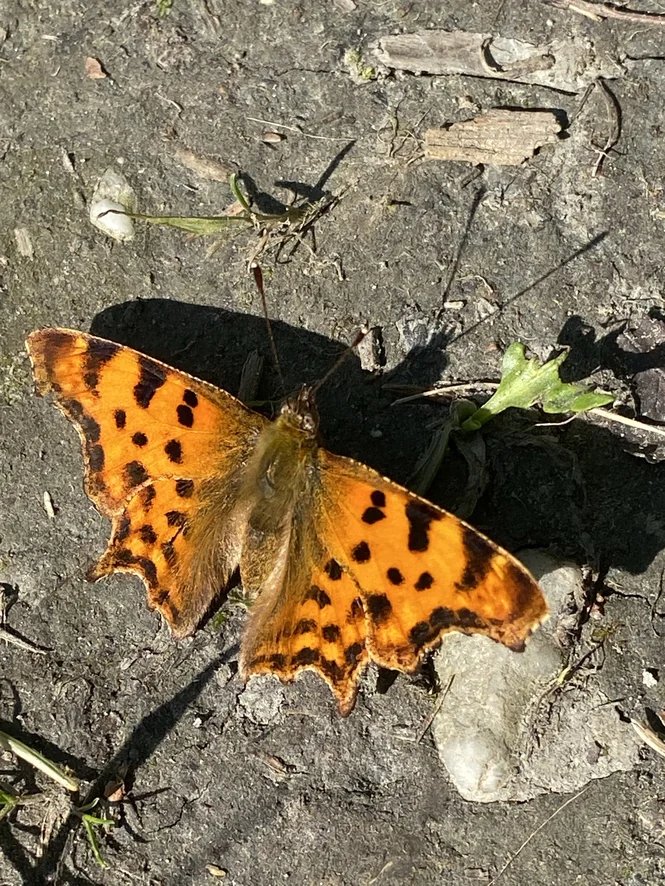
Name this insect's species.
Polygonia c-album
